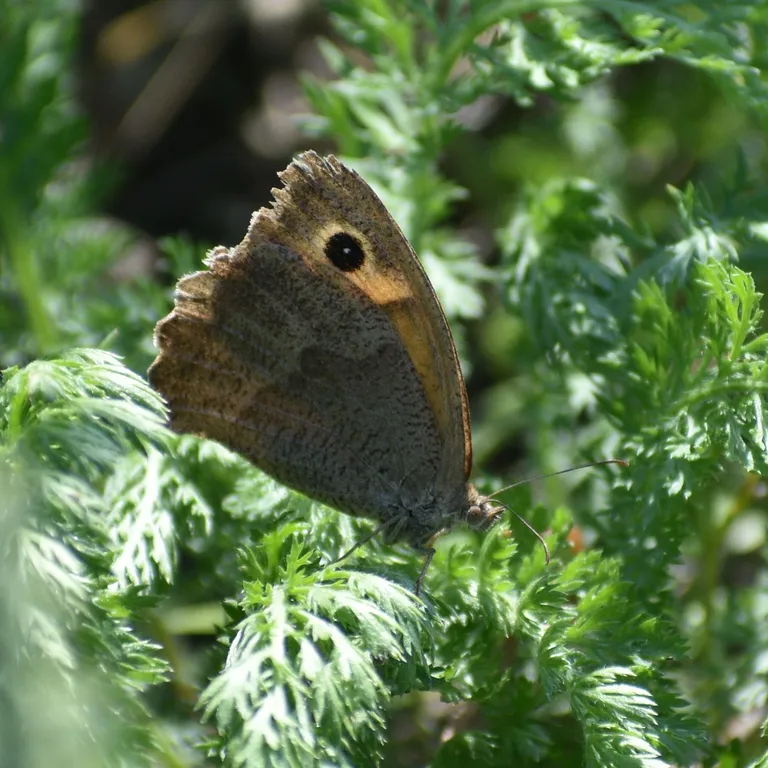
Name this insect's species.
Maniola jurtina
